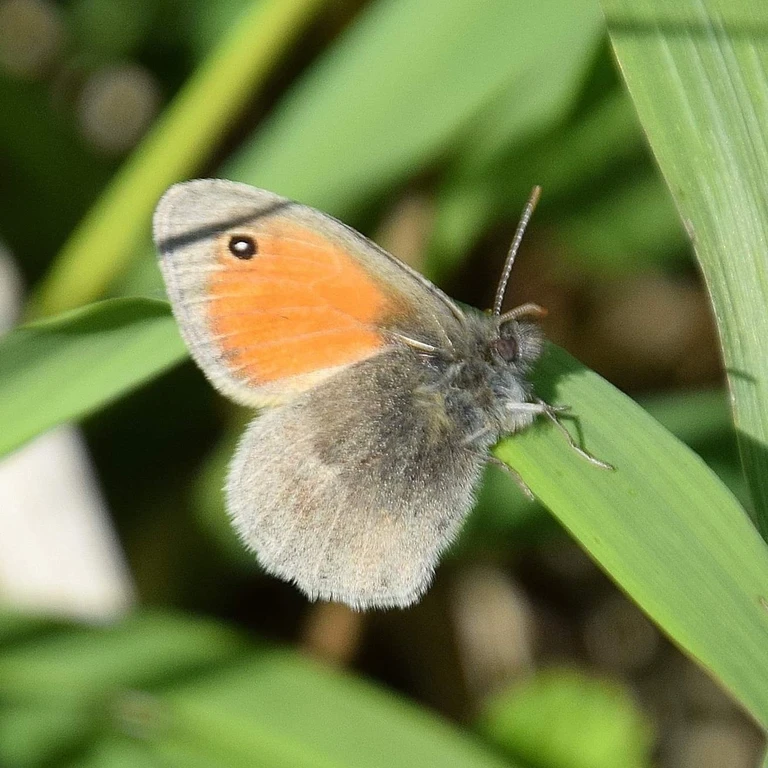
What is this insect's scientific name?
Coenonympha pamphilus
